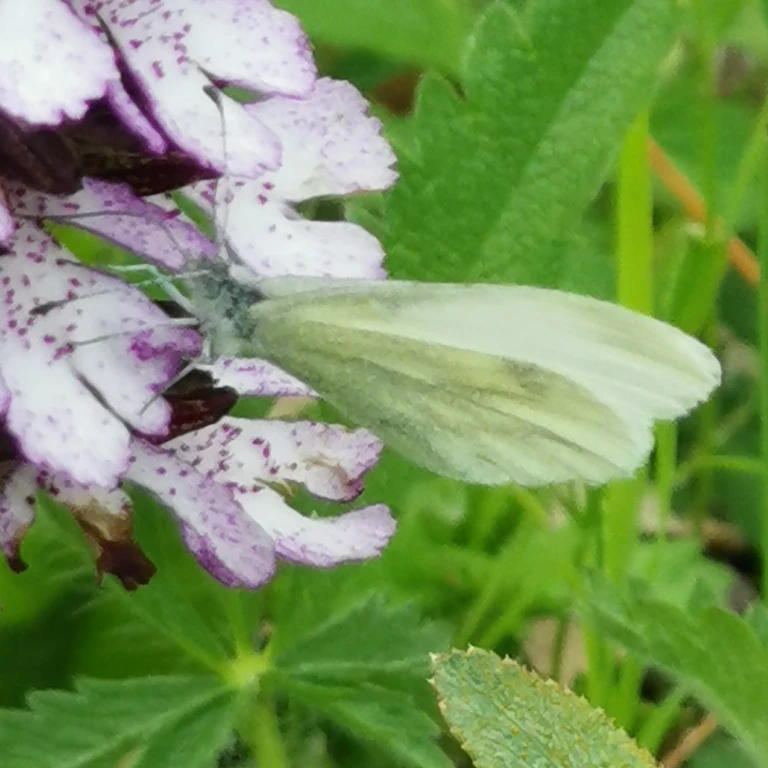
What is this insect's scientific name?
Leptidea sinapis/juvernica
